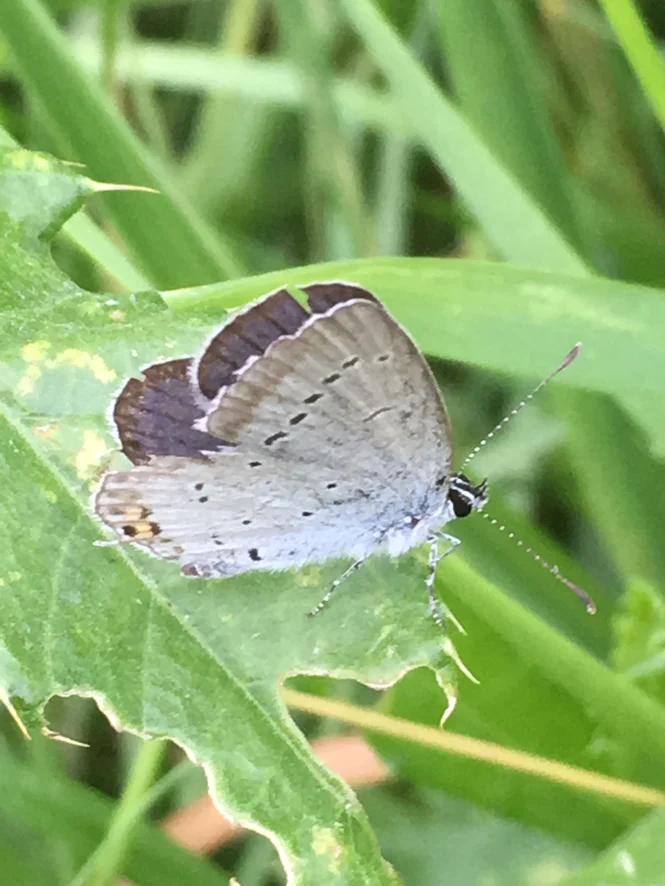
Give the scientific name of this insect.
Cupido argiades (also Elkalyce argiades)
